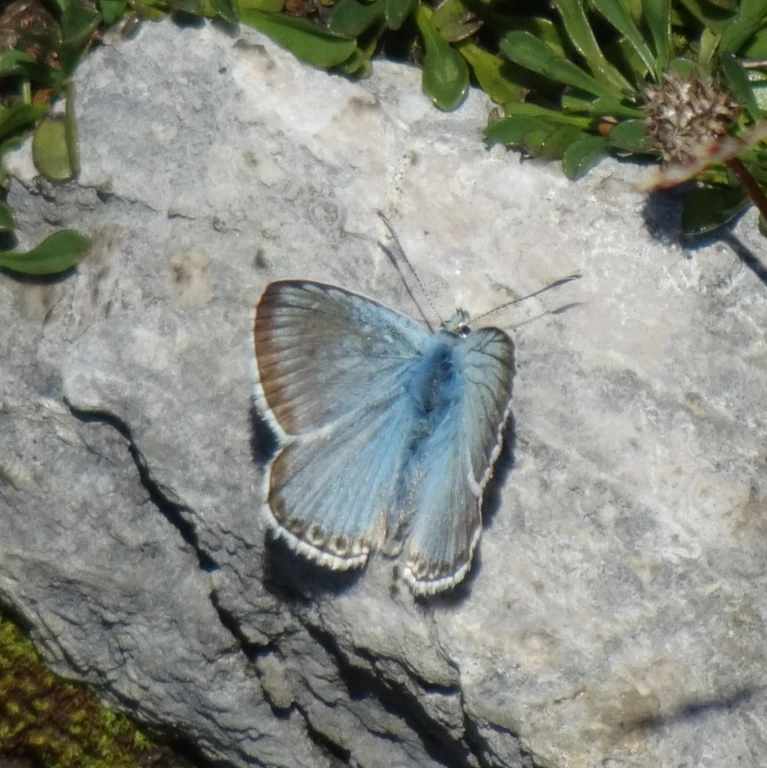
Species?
Lysandra coridon
